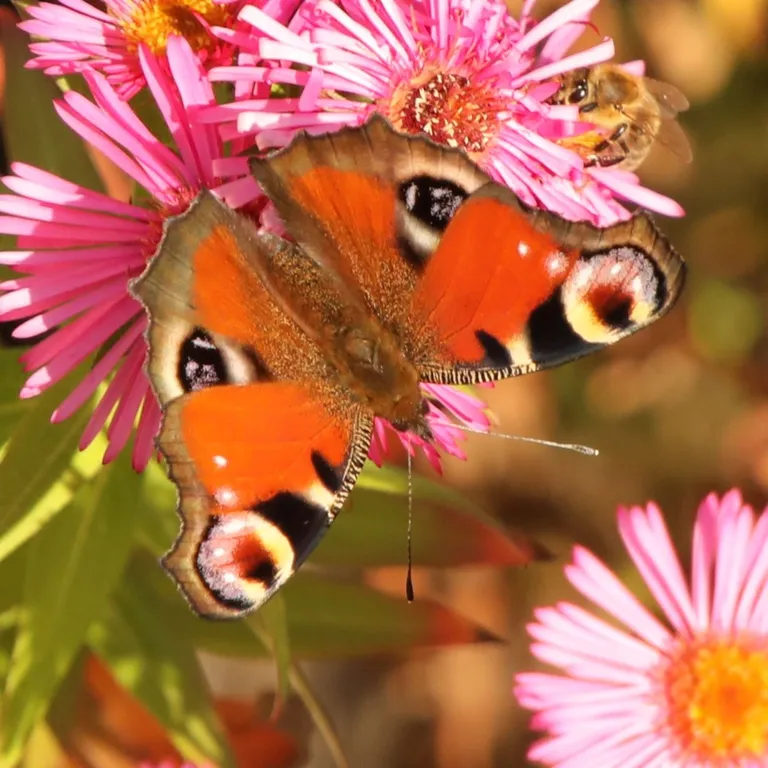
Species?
Aglais io
